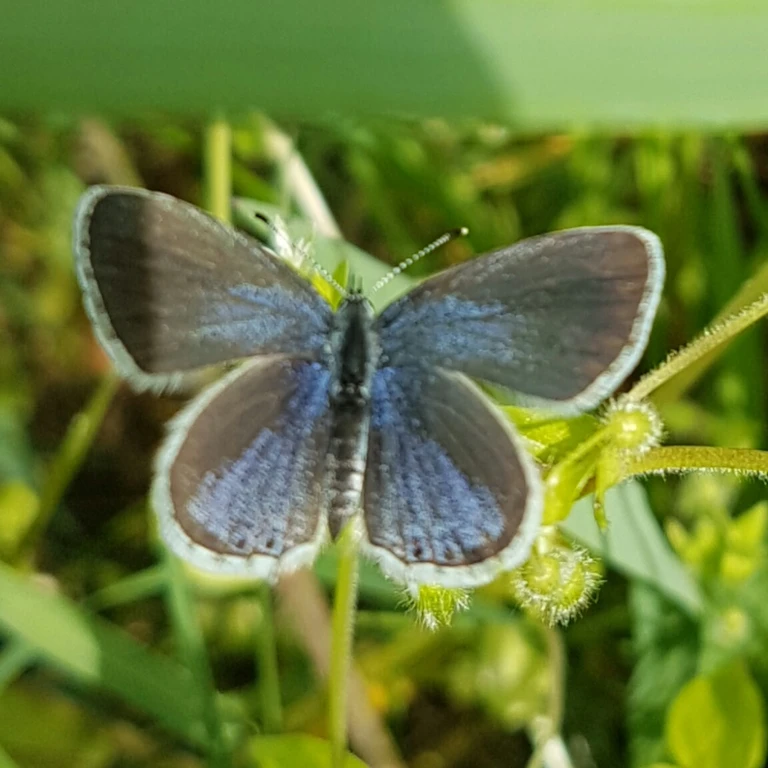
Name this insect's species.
Cupido argiades (also Elkalyce argiades)
